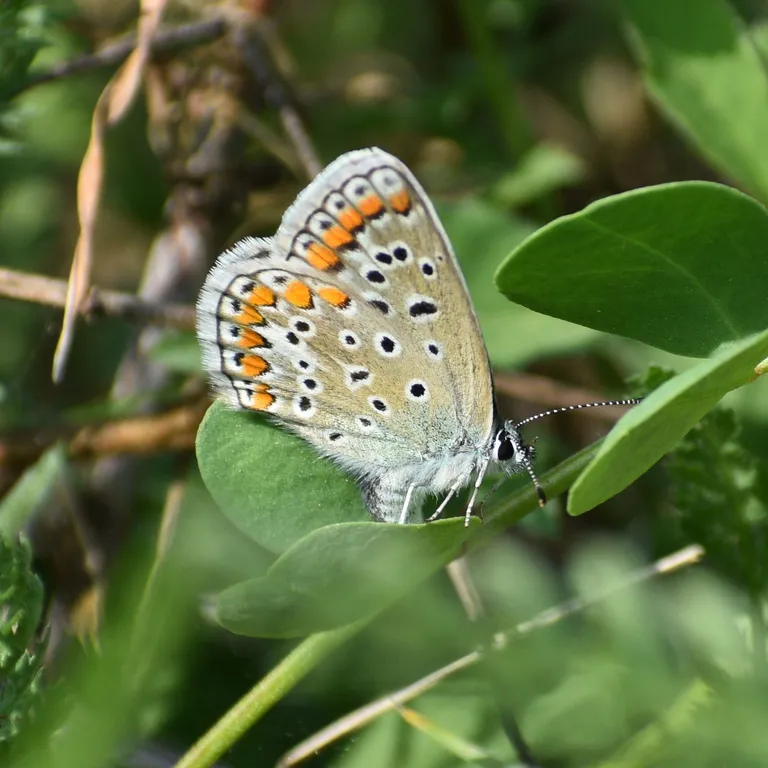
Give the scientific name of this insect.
Polyommatus icarus
